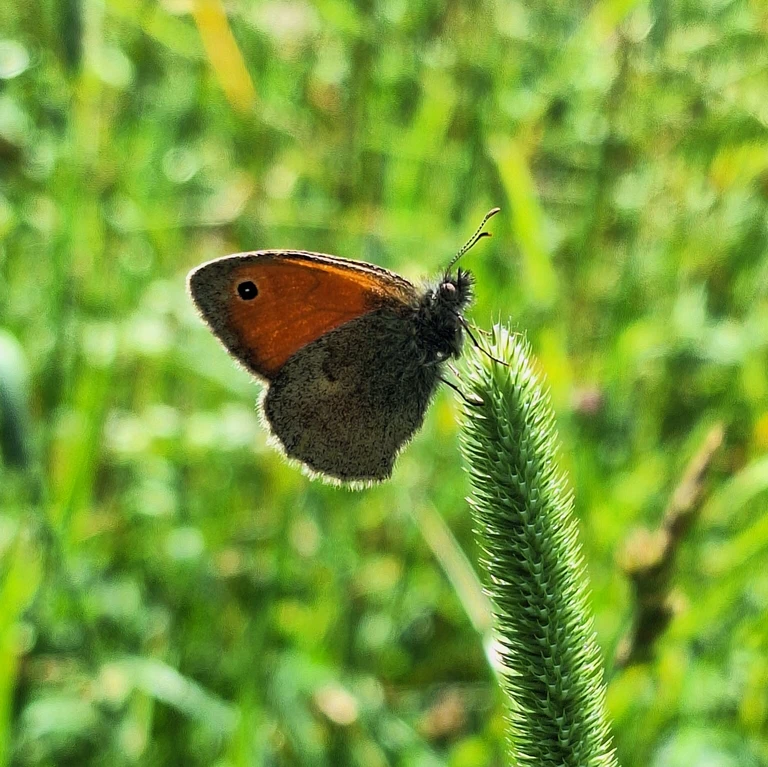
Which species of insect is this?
Coenonympha pamphilus
